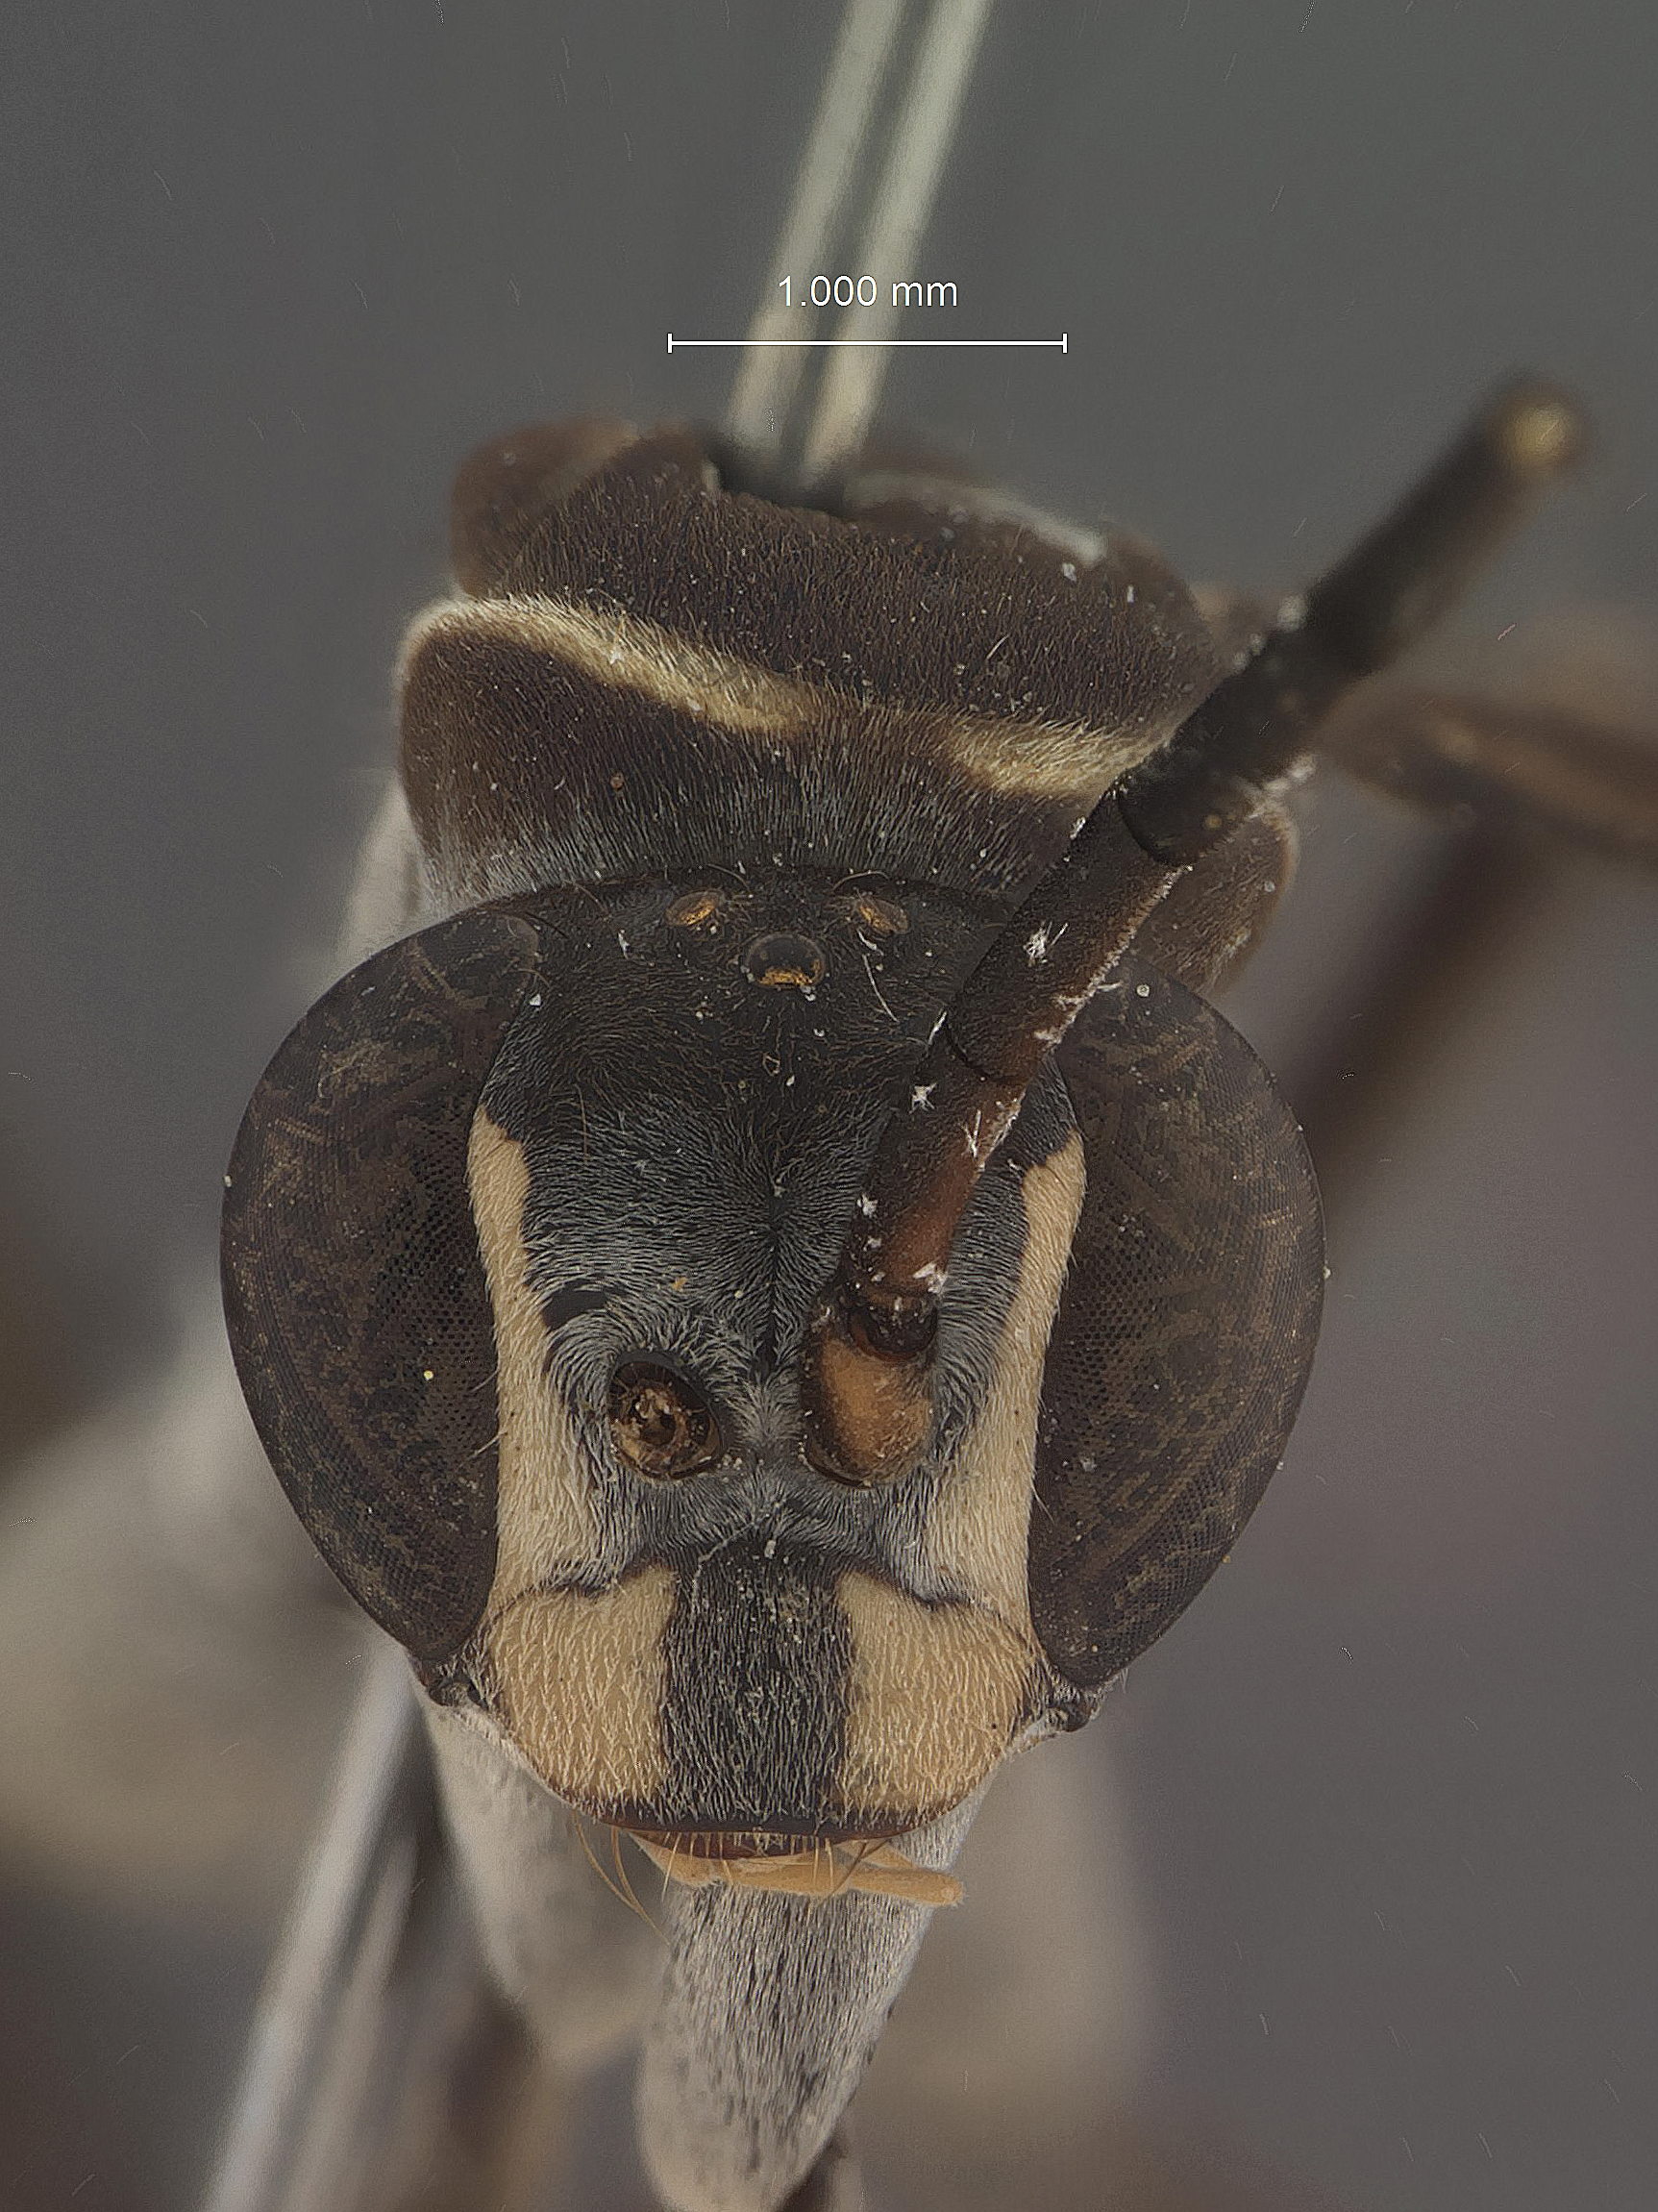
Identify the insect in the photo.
Aporinelliellus taiwanus
